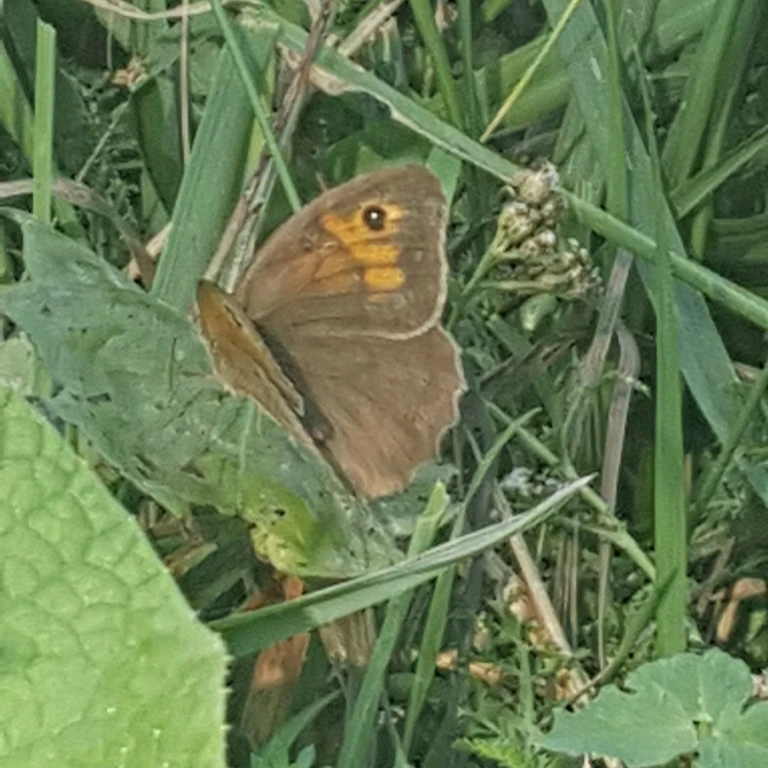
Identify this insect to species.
Maniola jurtina
